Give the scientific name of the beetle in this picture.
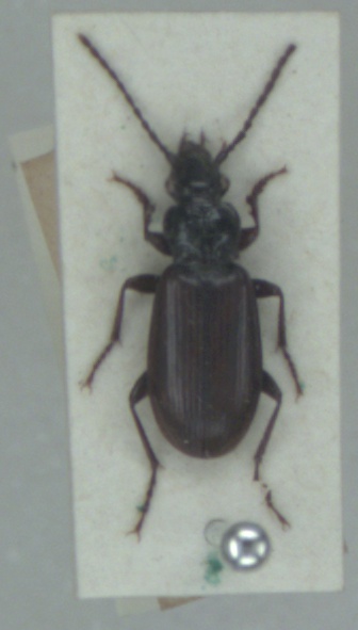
Patrobus septentrionis
